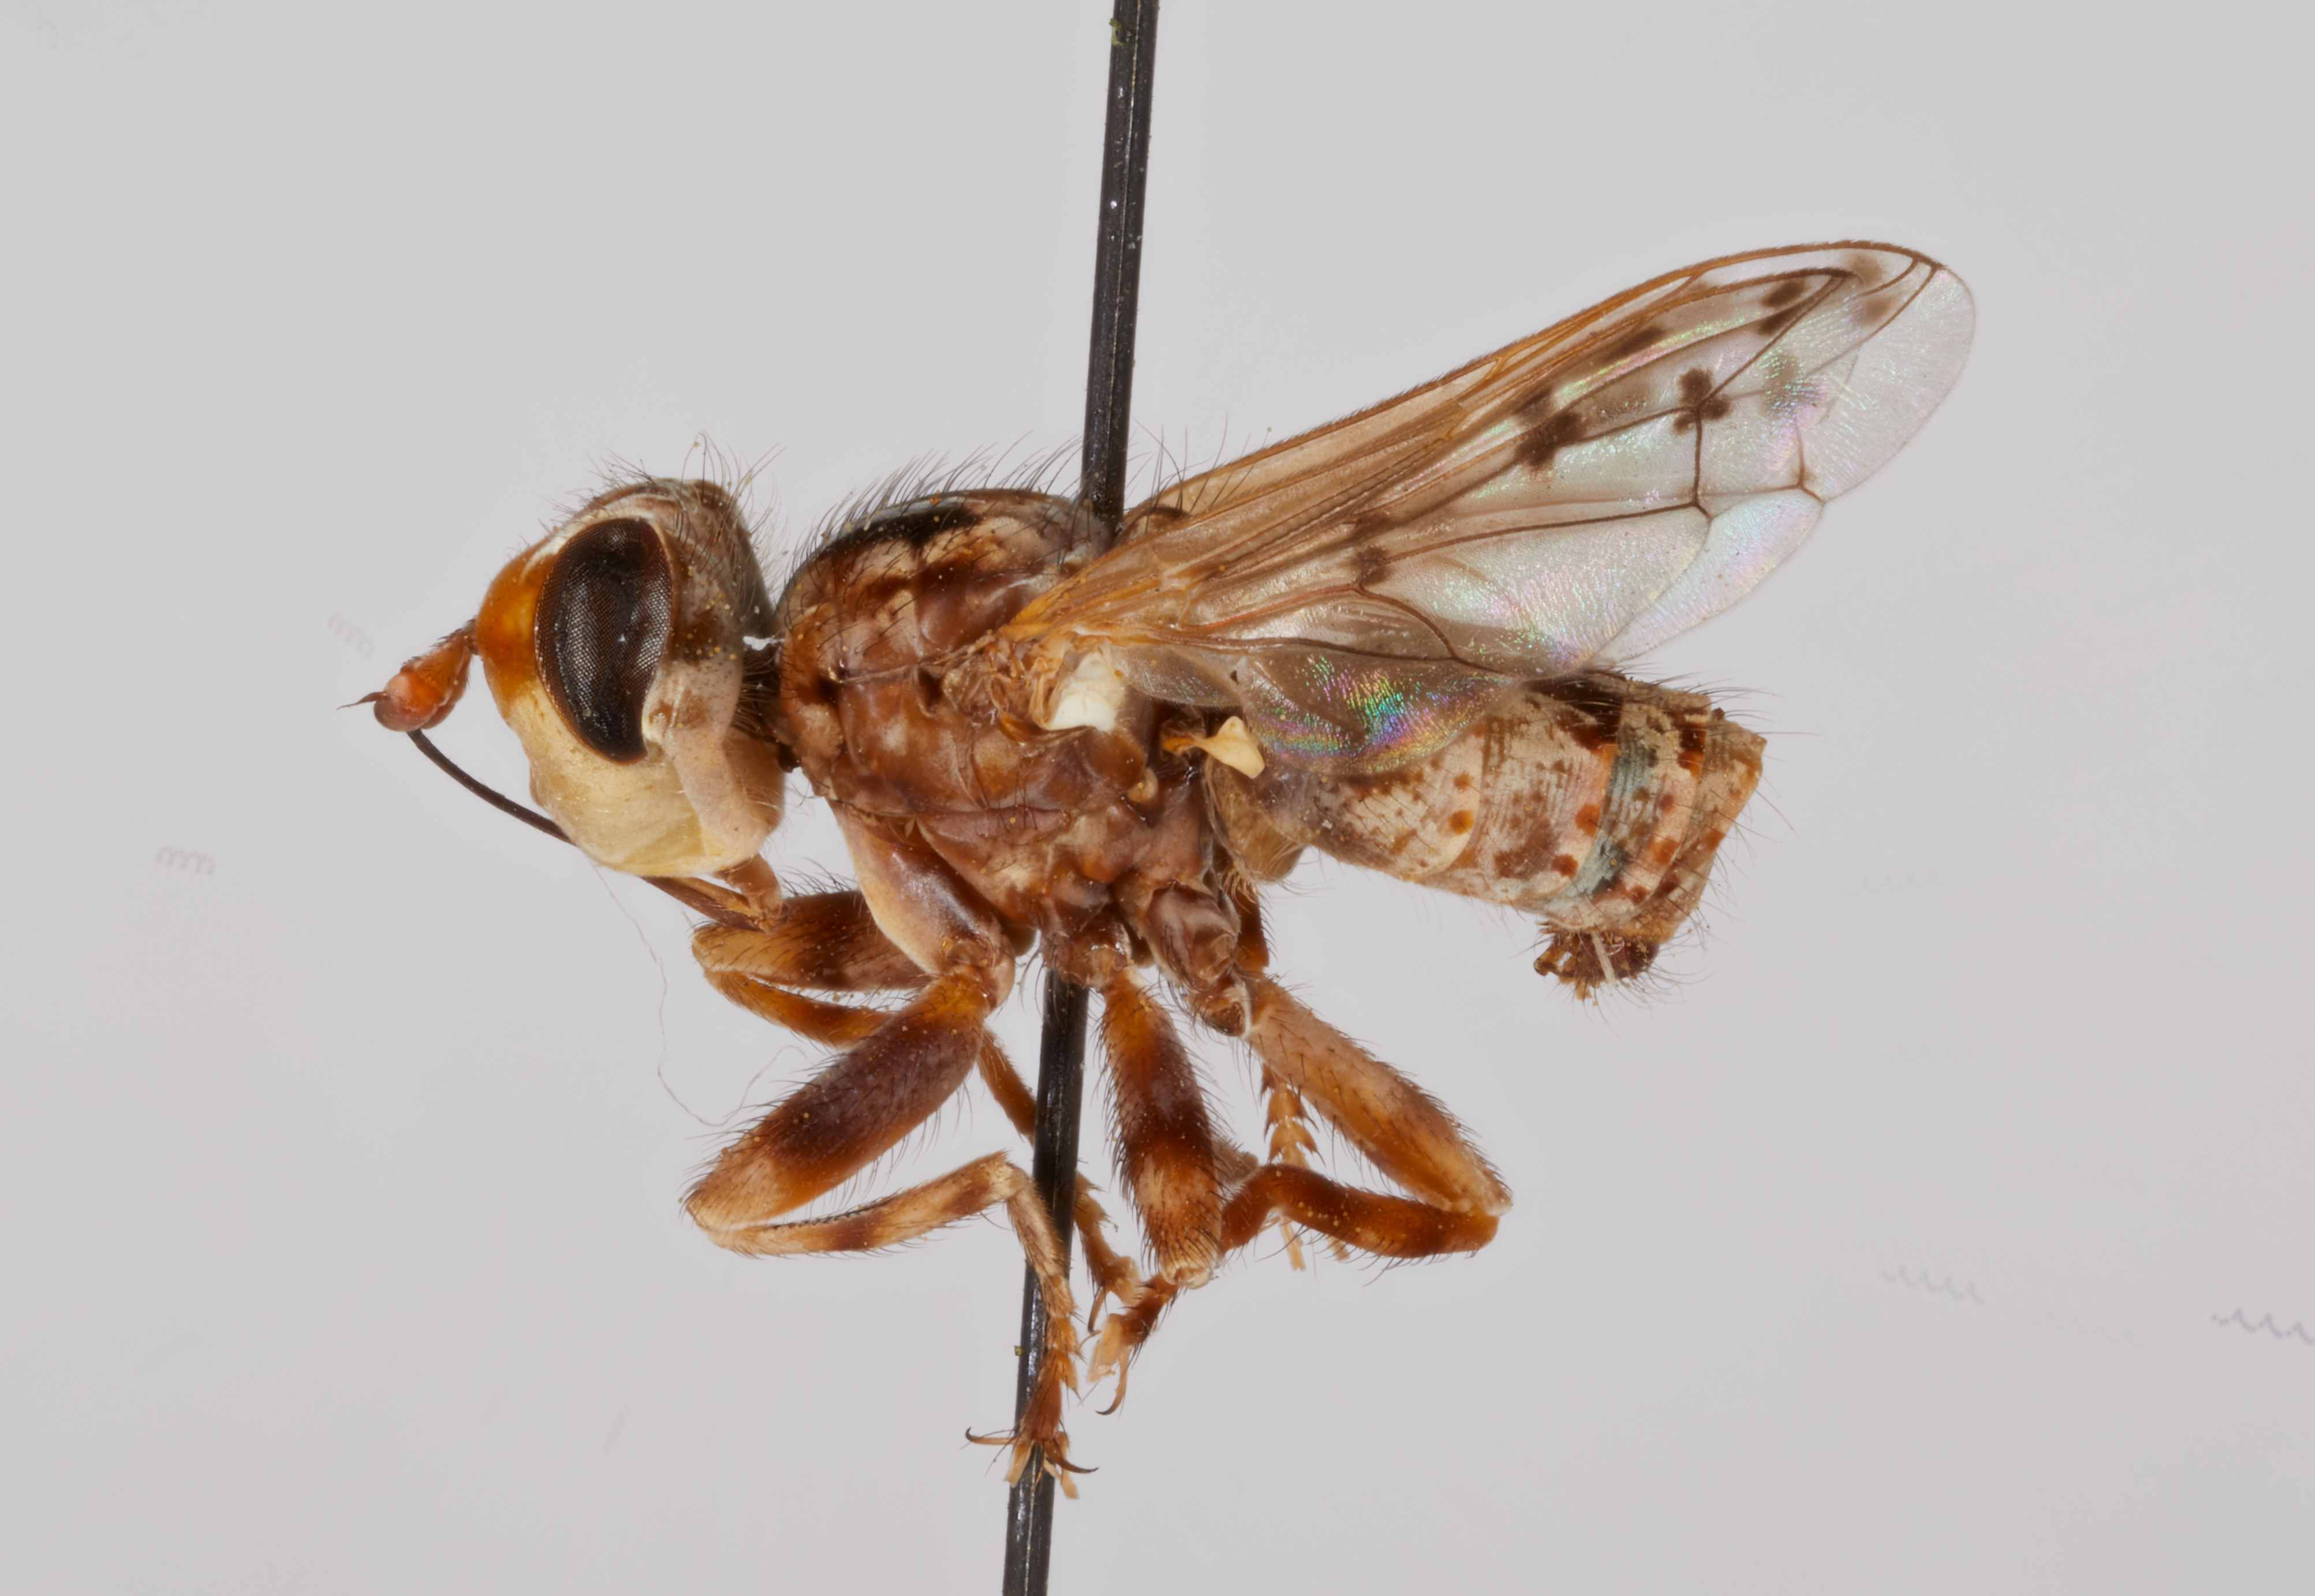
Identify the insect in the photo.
Zodion punctipenne (also Zodion punctipennis)
